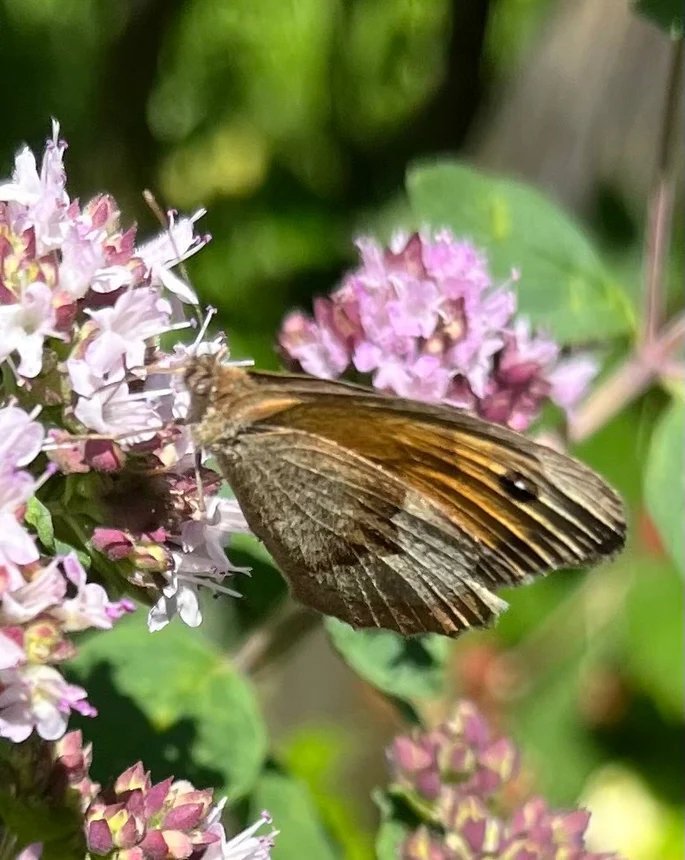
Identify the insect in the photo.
Maniola jurtina
